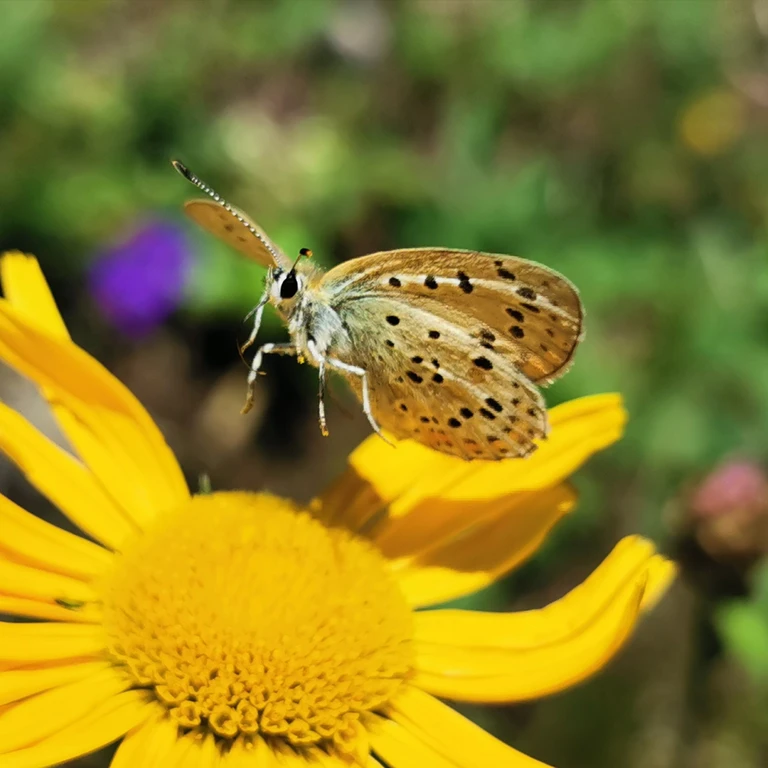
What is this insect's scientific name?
Lycaena tityrus (also Loweia tityrus)
